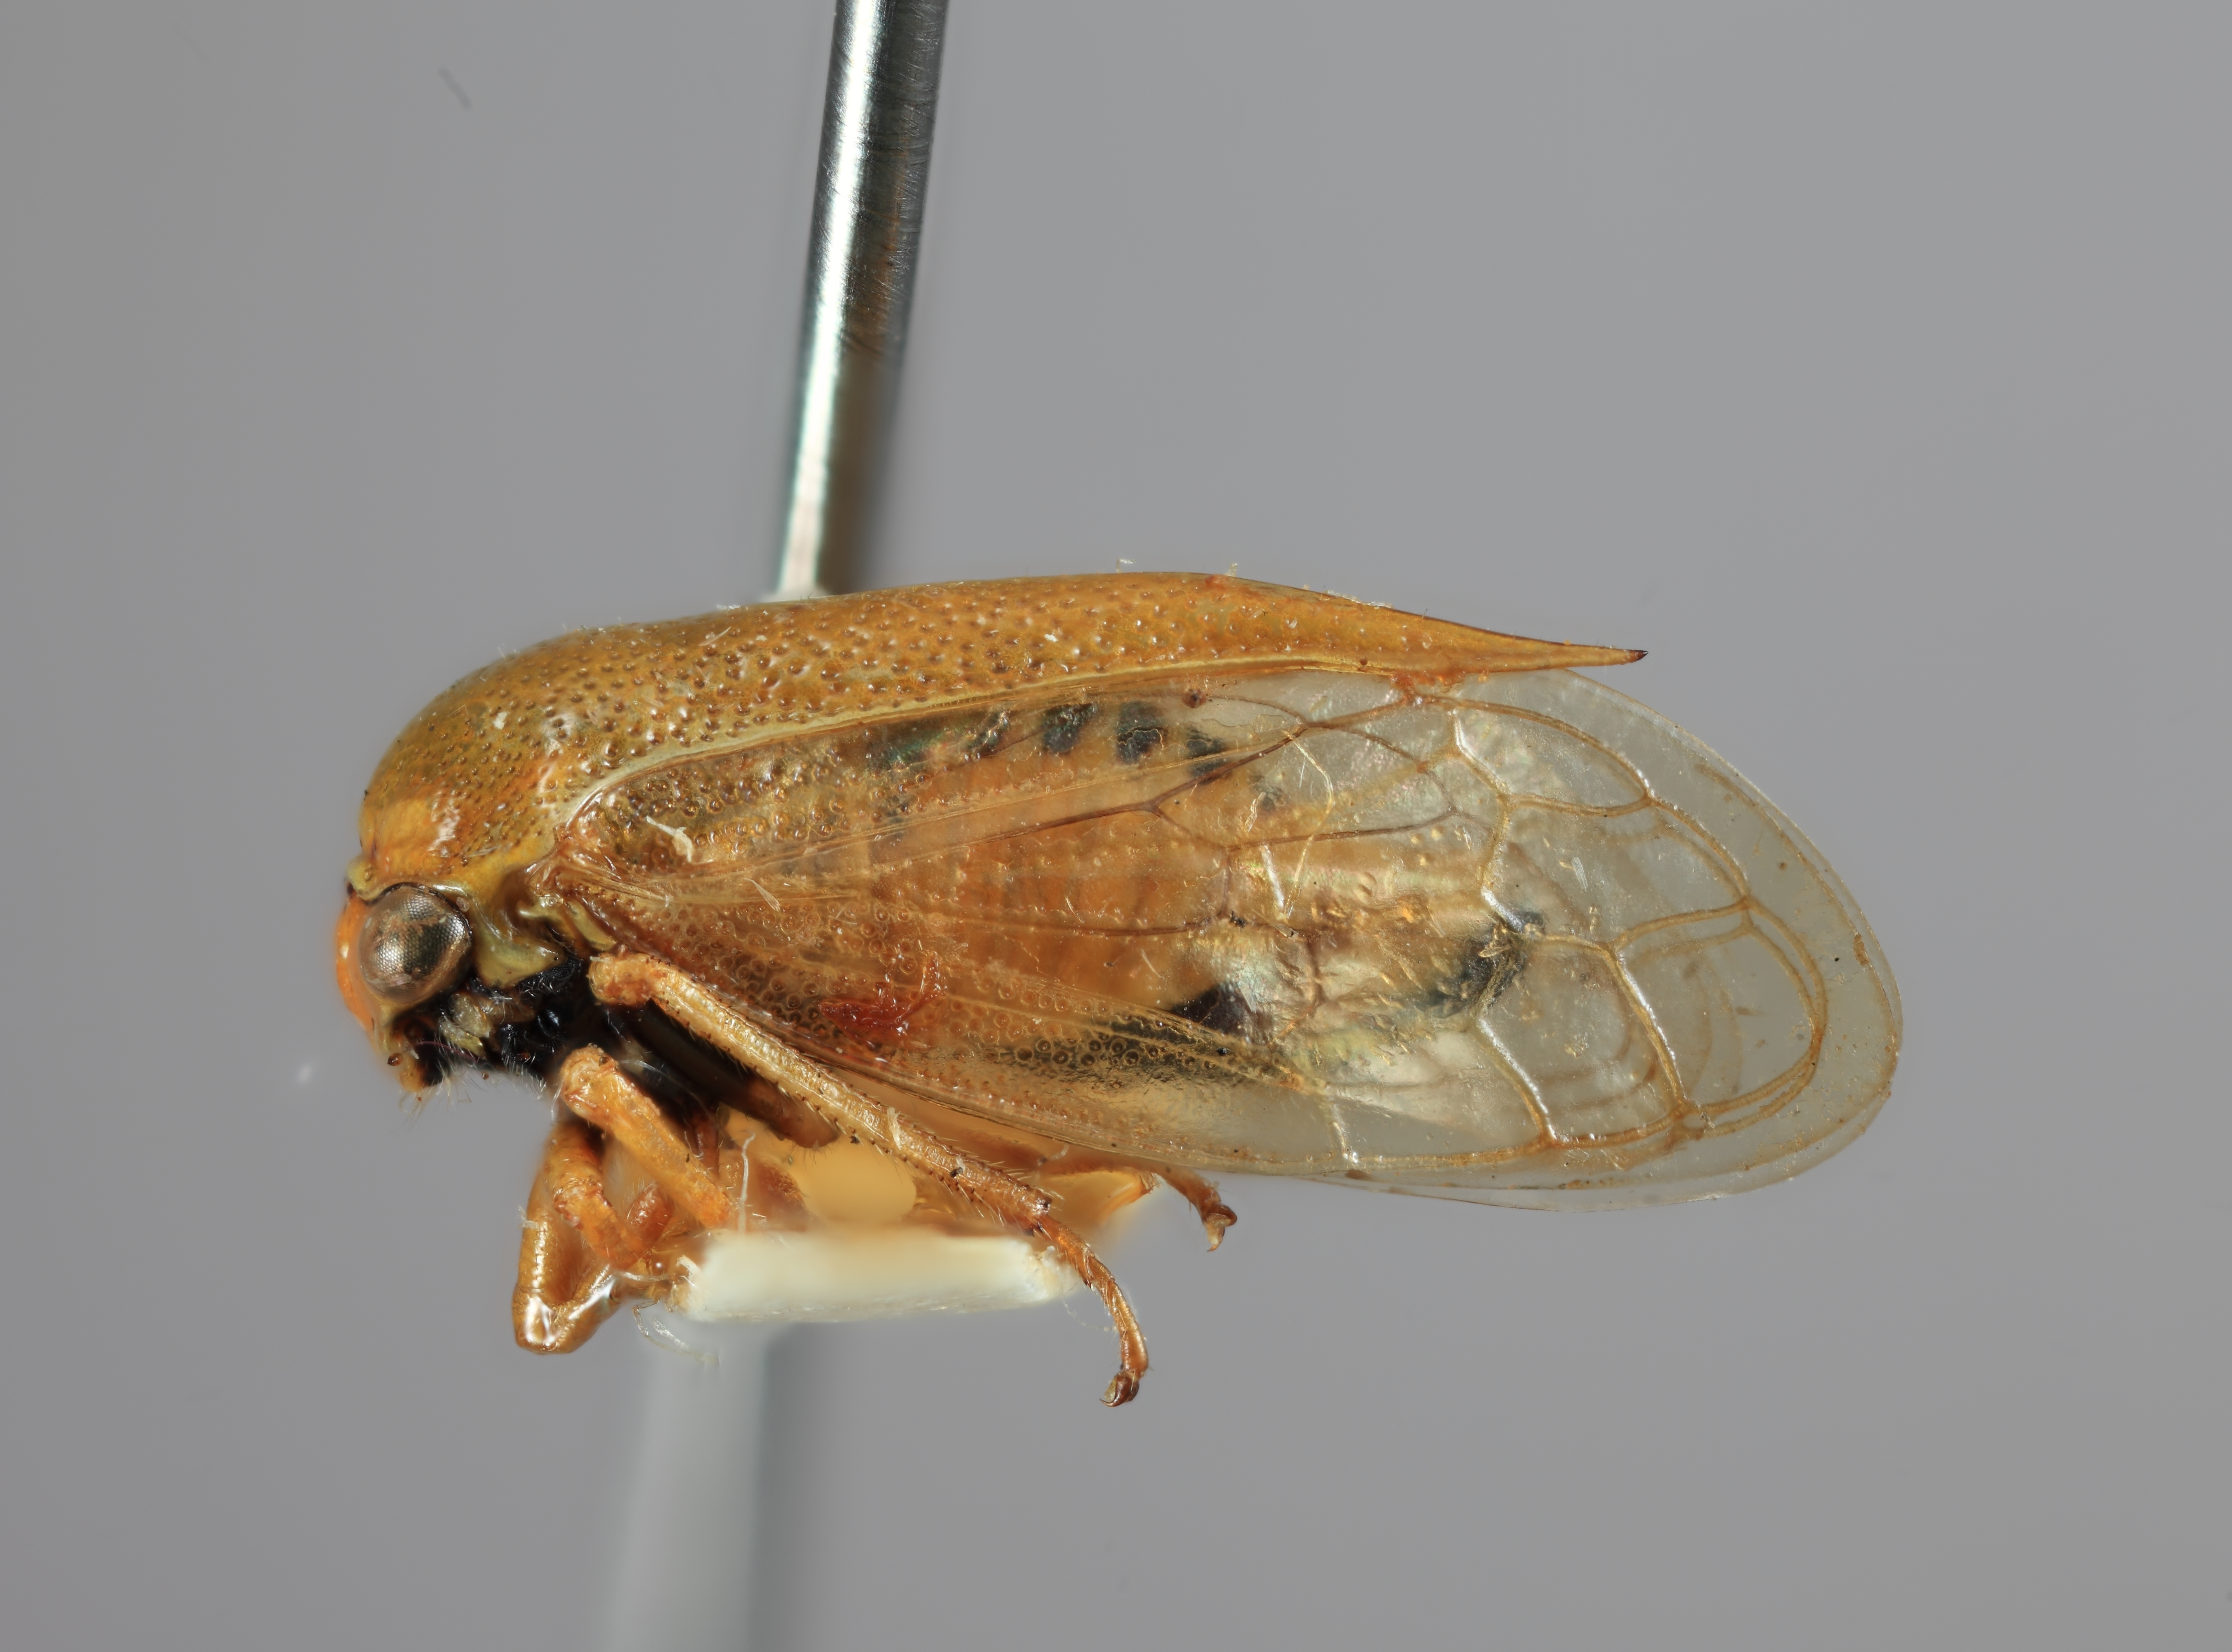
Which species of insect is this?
Thrasymedes virescens
